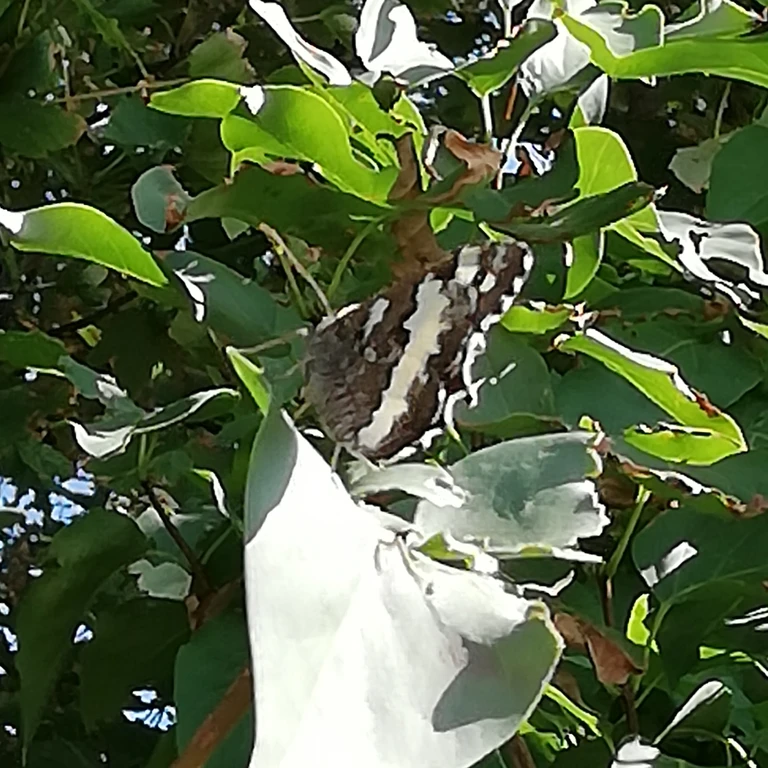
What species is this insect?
Brintesia circe
